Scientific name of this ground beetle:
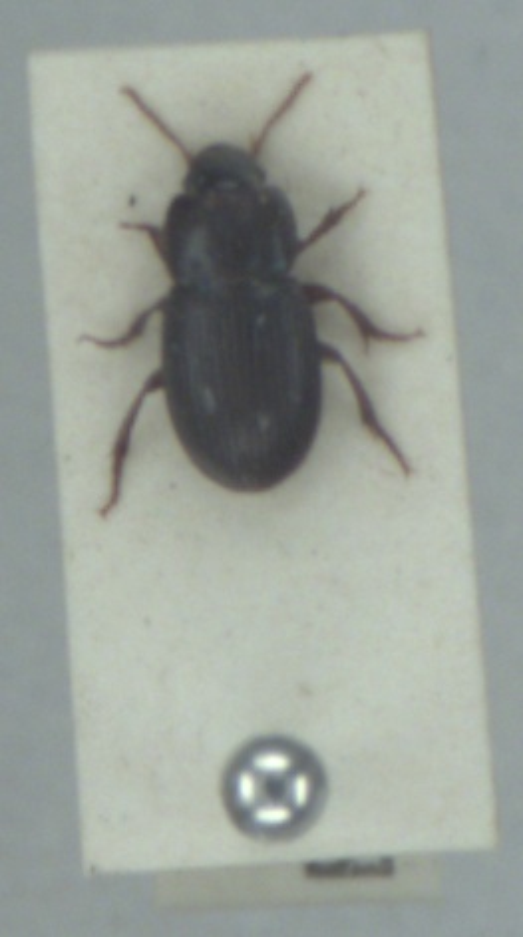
Harpalus pumilus
